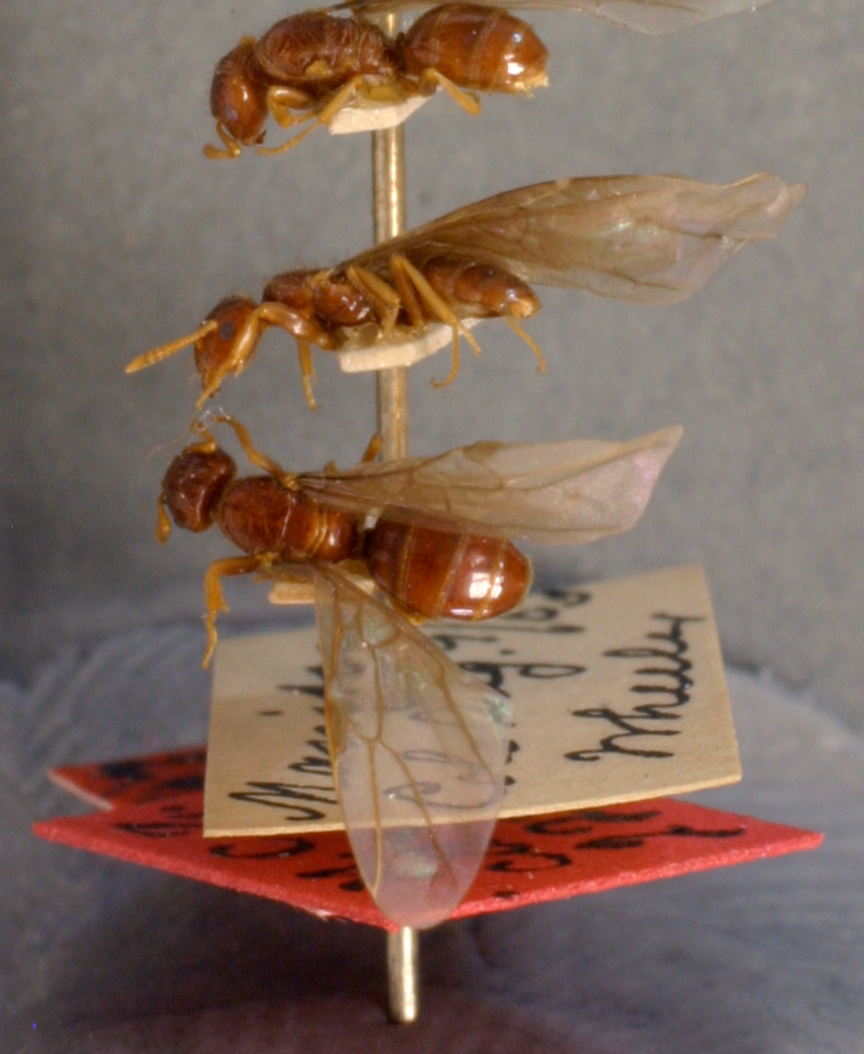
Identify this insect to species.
Lasius interjectus
